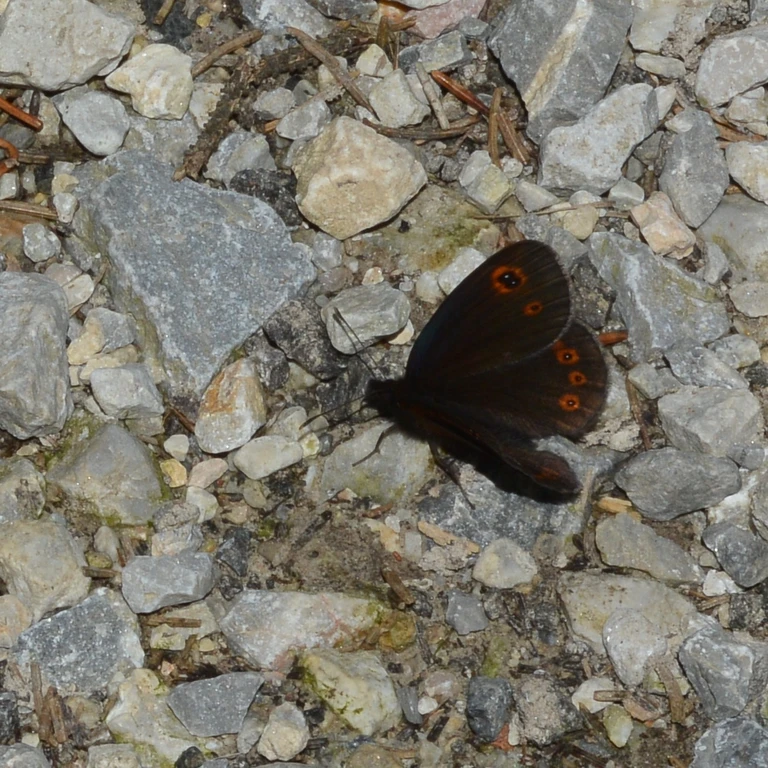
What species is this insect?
Erebia medusa
